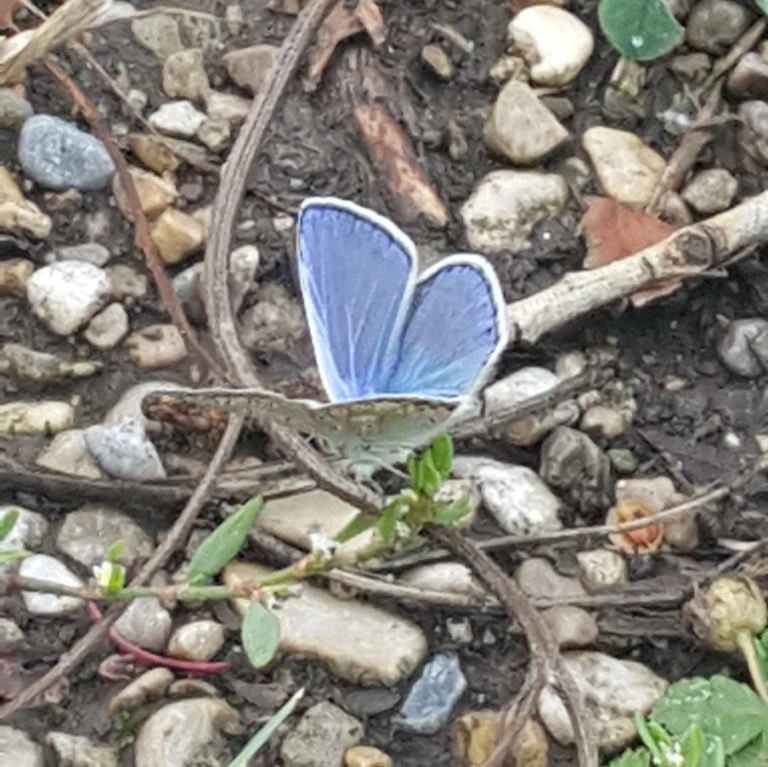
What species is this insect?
Polyommatus icarus
